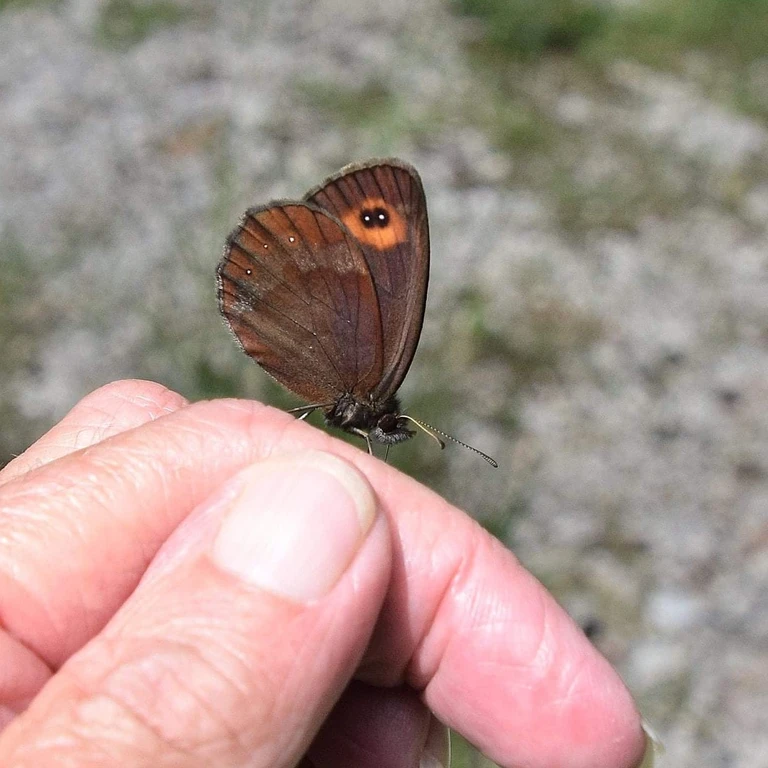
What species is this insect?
Erebia aethiops
